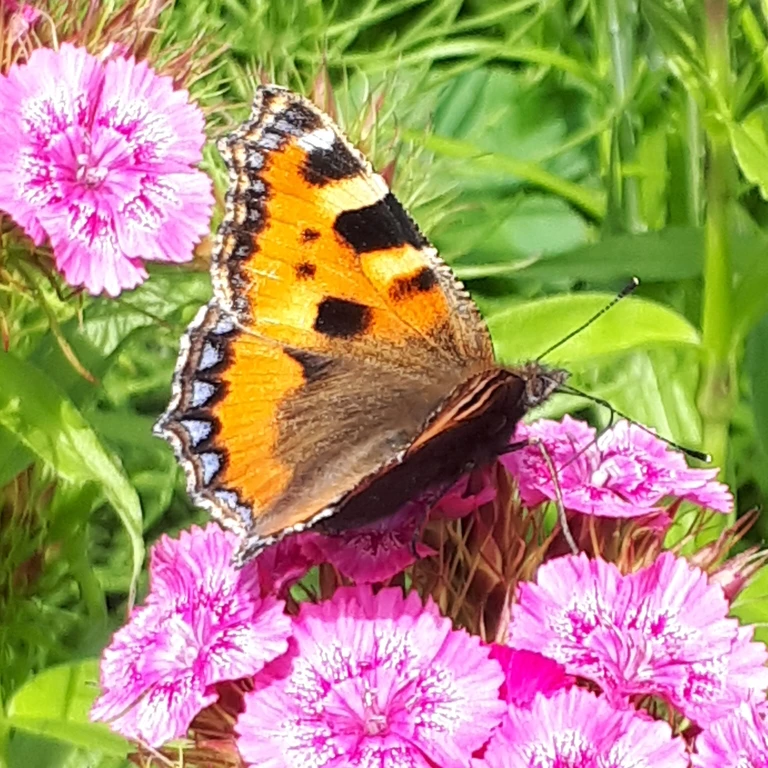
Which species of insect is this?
Aglais urticae
